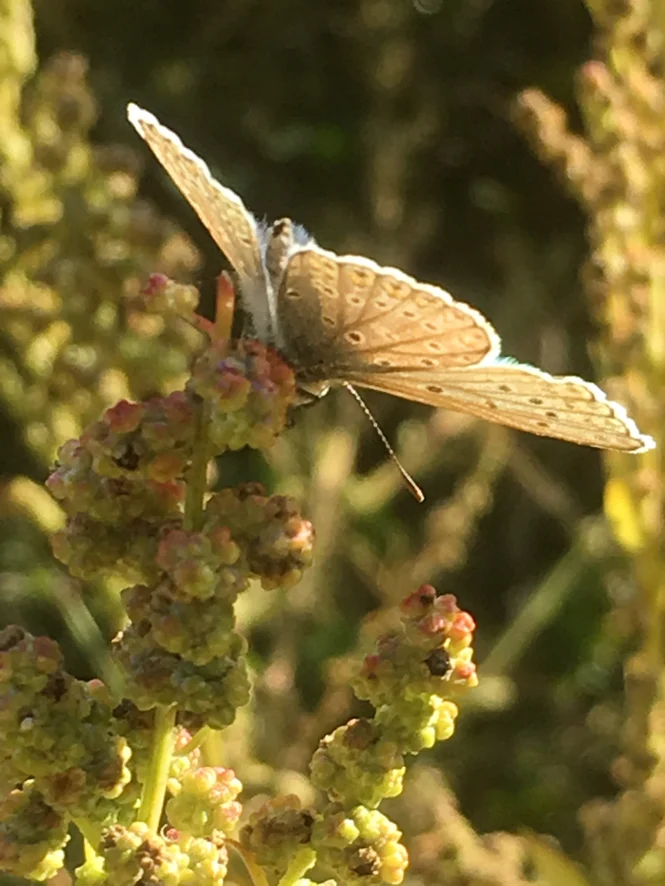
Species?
Polyommatus icarus
